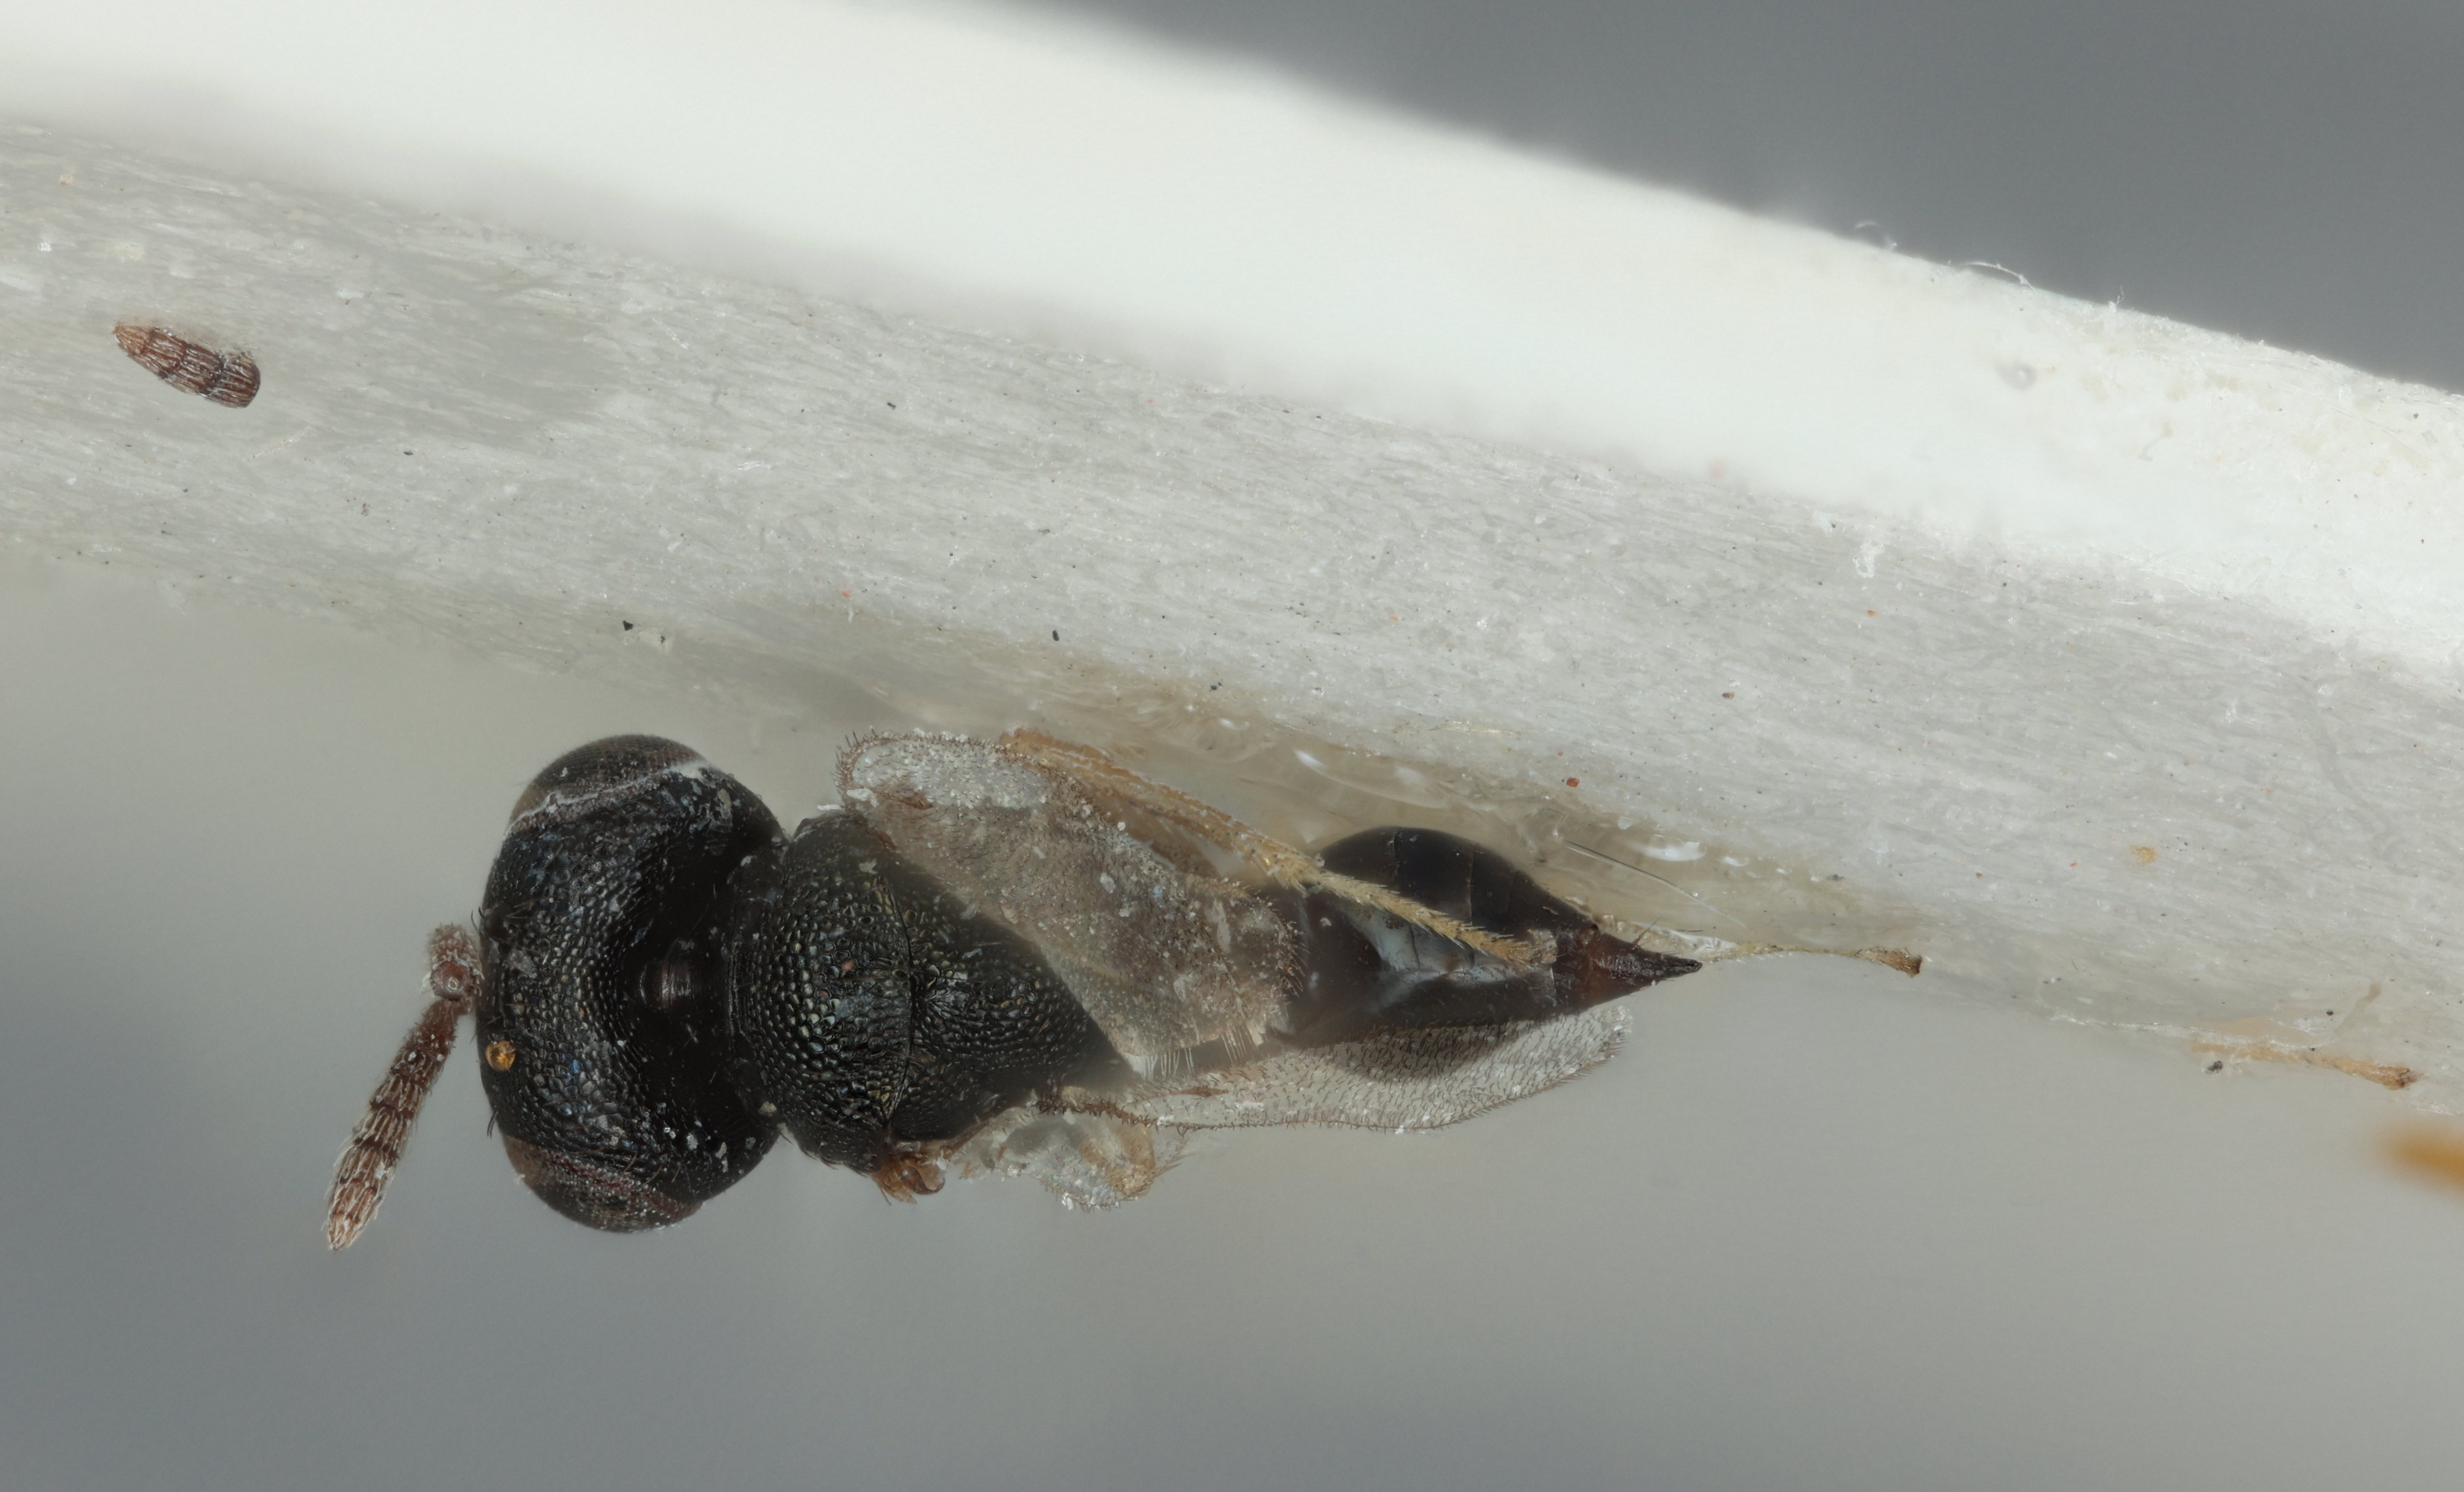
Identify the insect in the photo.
Vrestovia brevior
